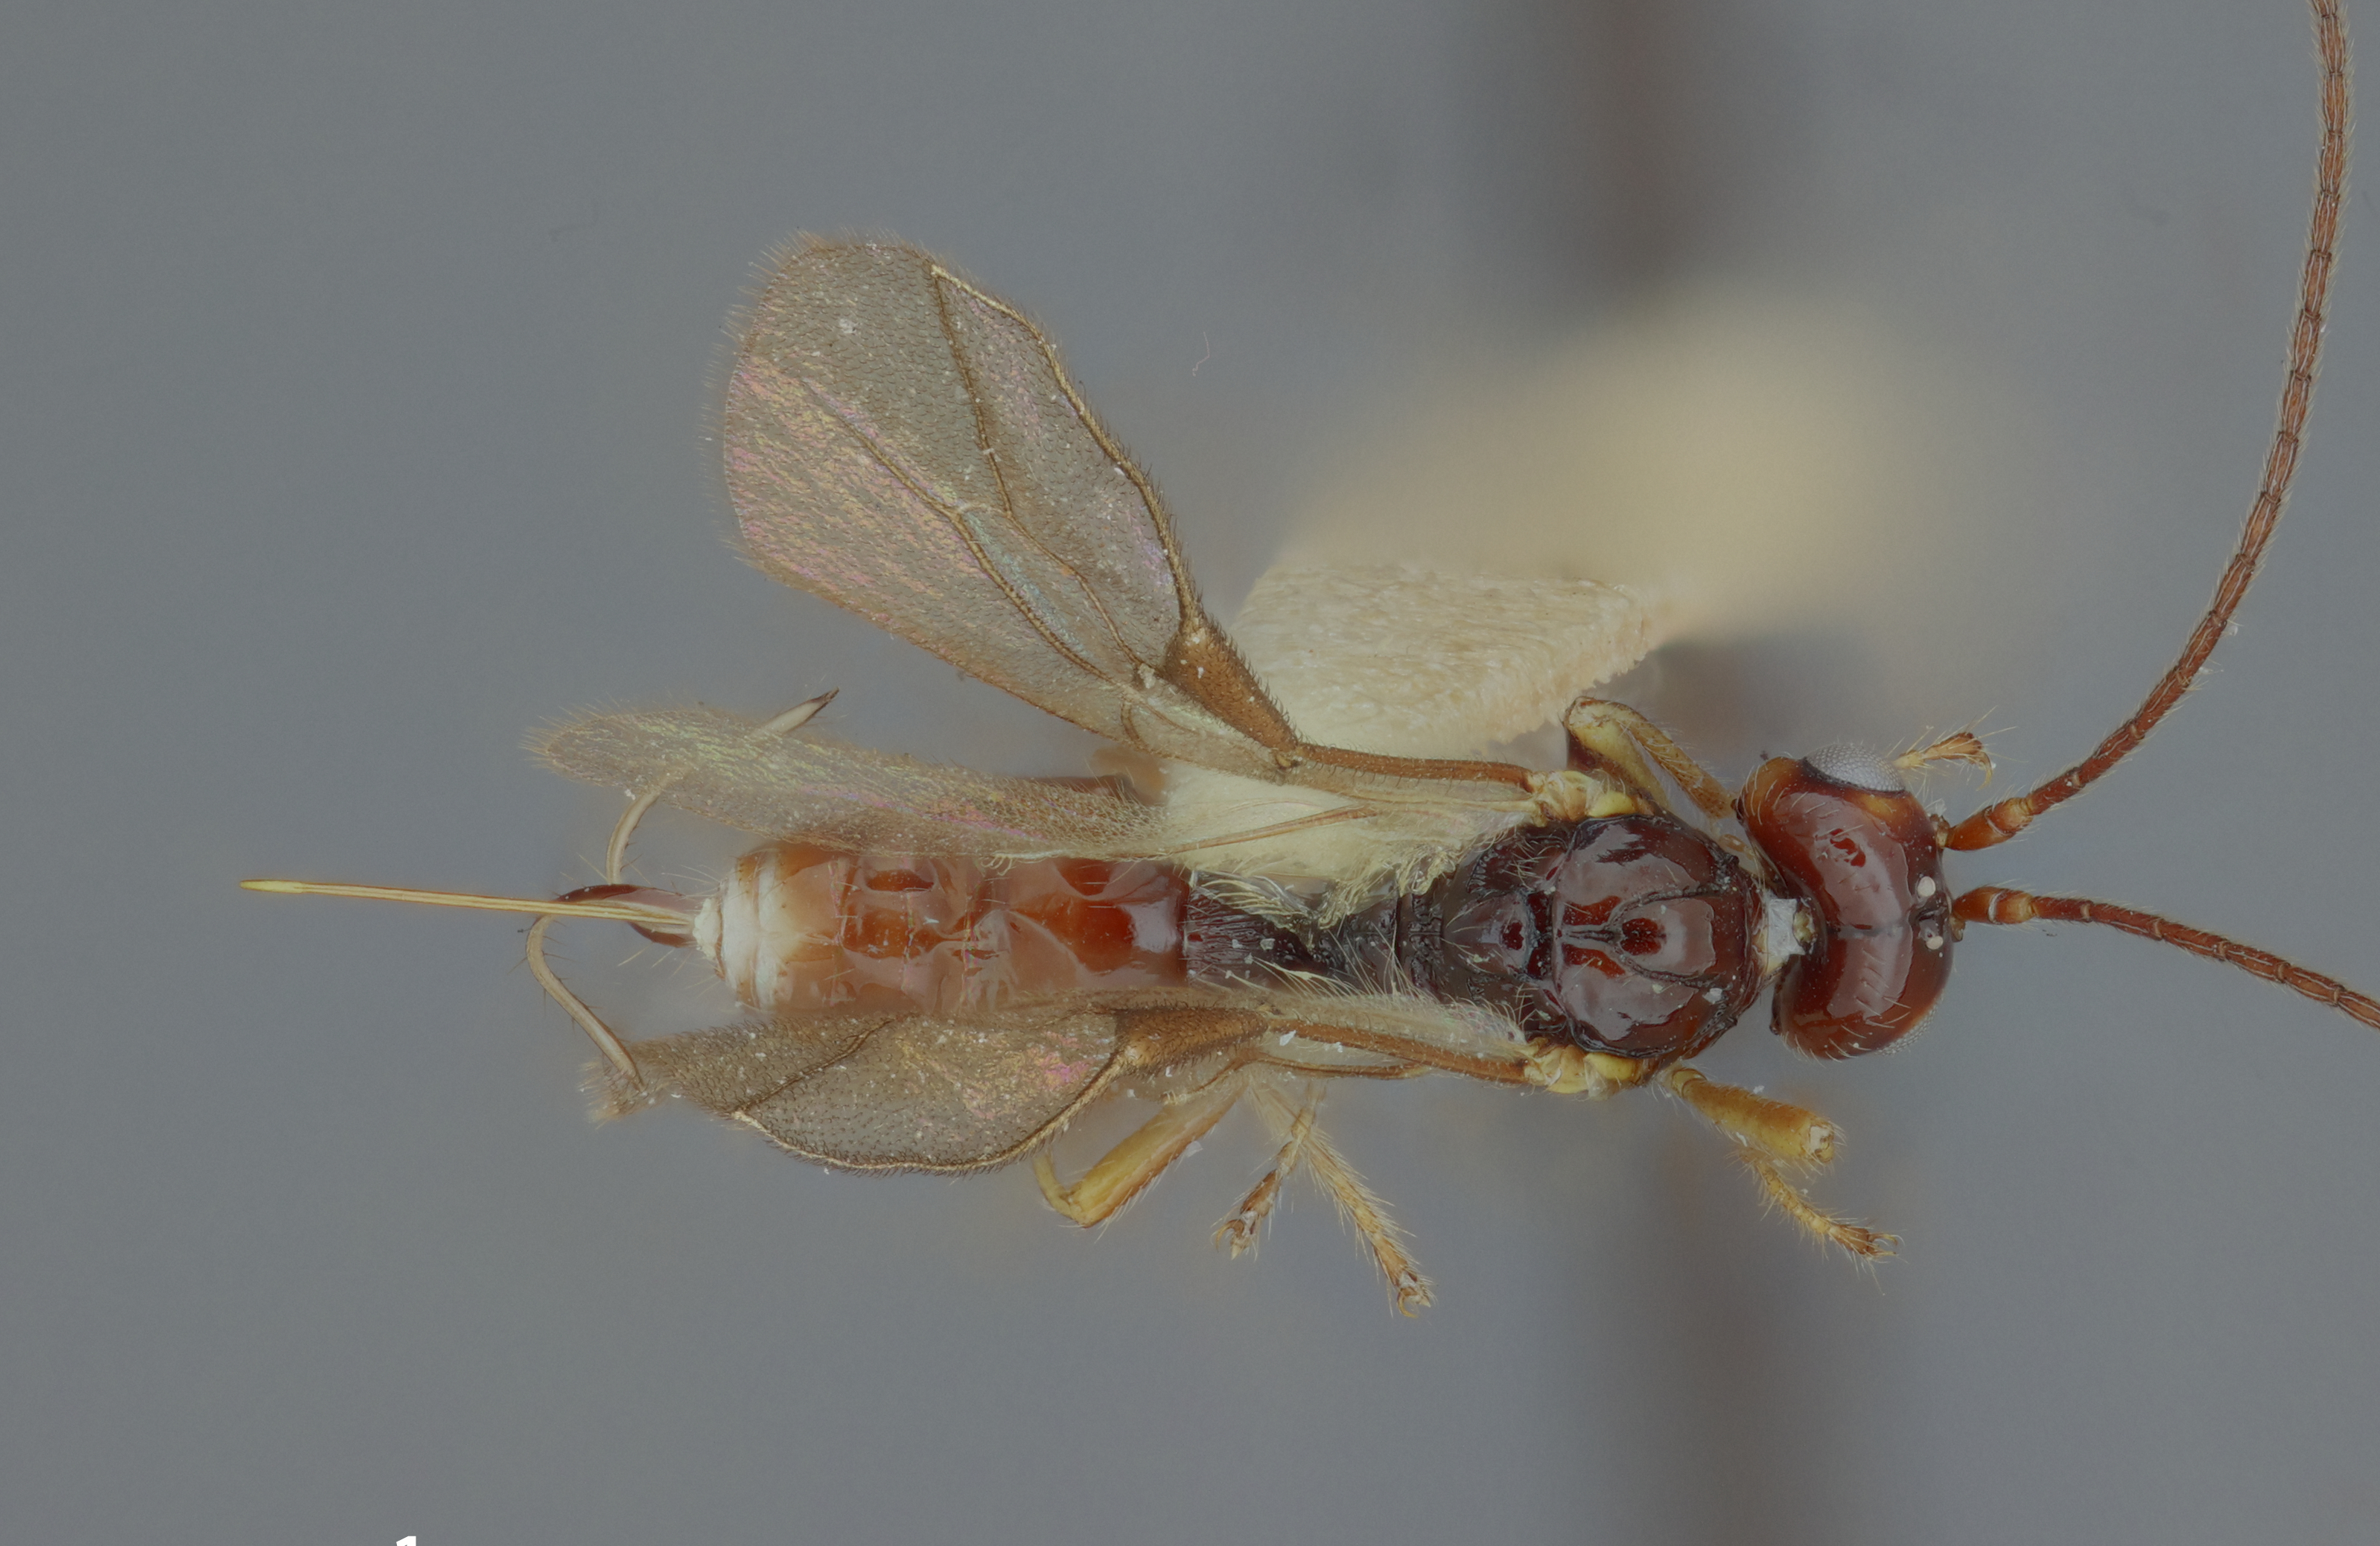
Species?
Phaenocarpa lyra
